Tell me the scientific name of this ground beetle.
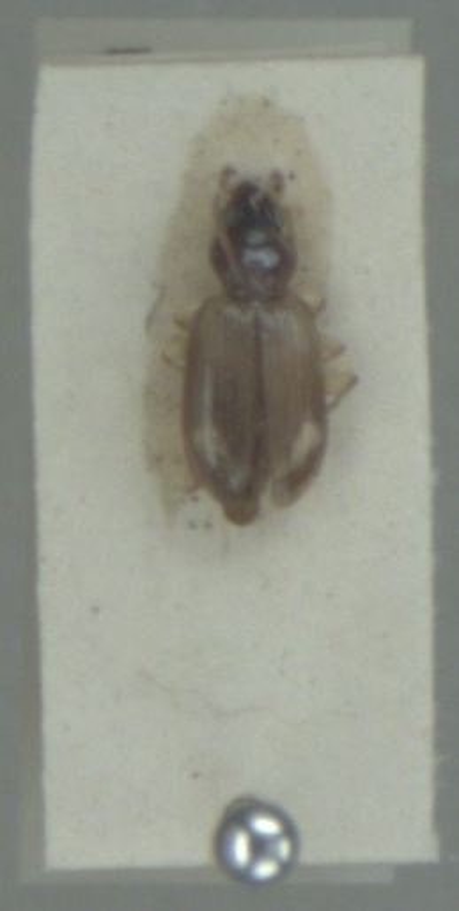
Bembidion tetracolum
